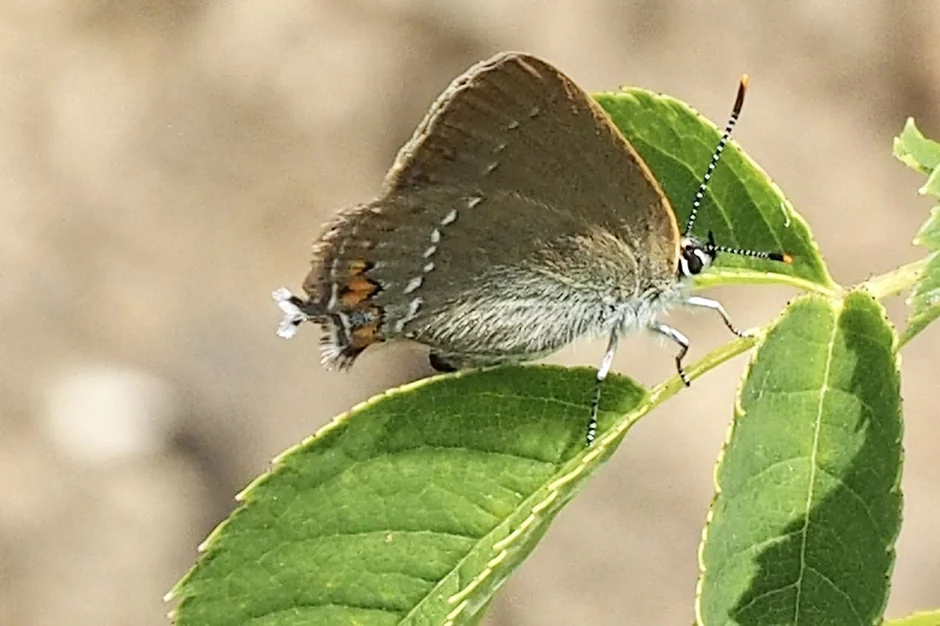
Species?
Satyrium acaciae (also Strymon acaciae)
